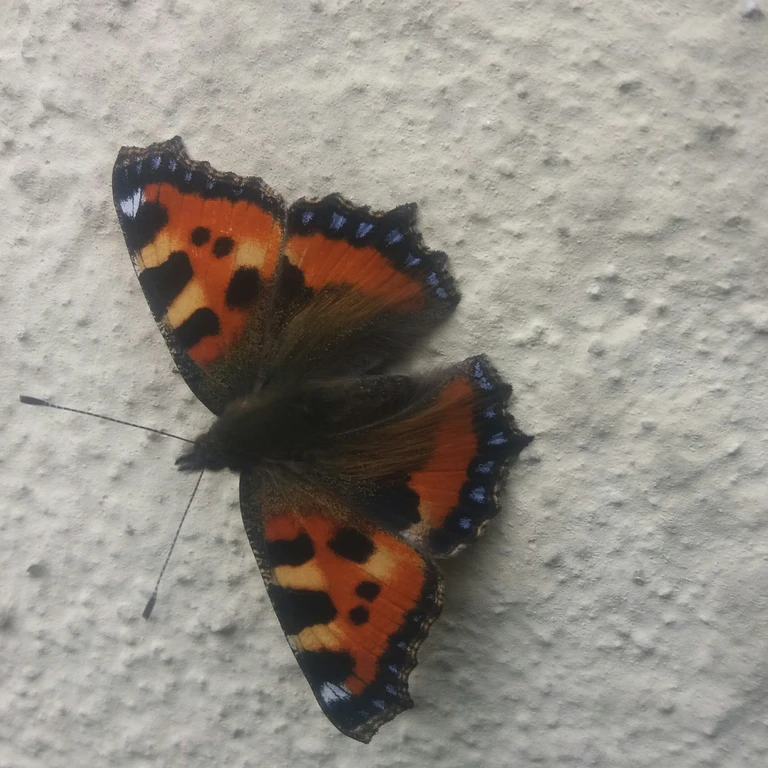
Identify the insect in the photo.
Aglais urticae
